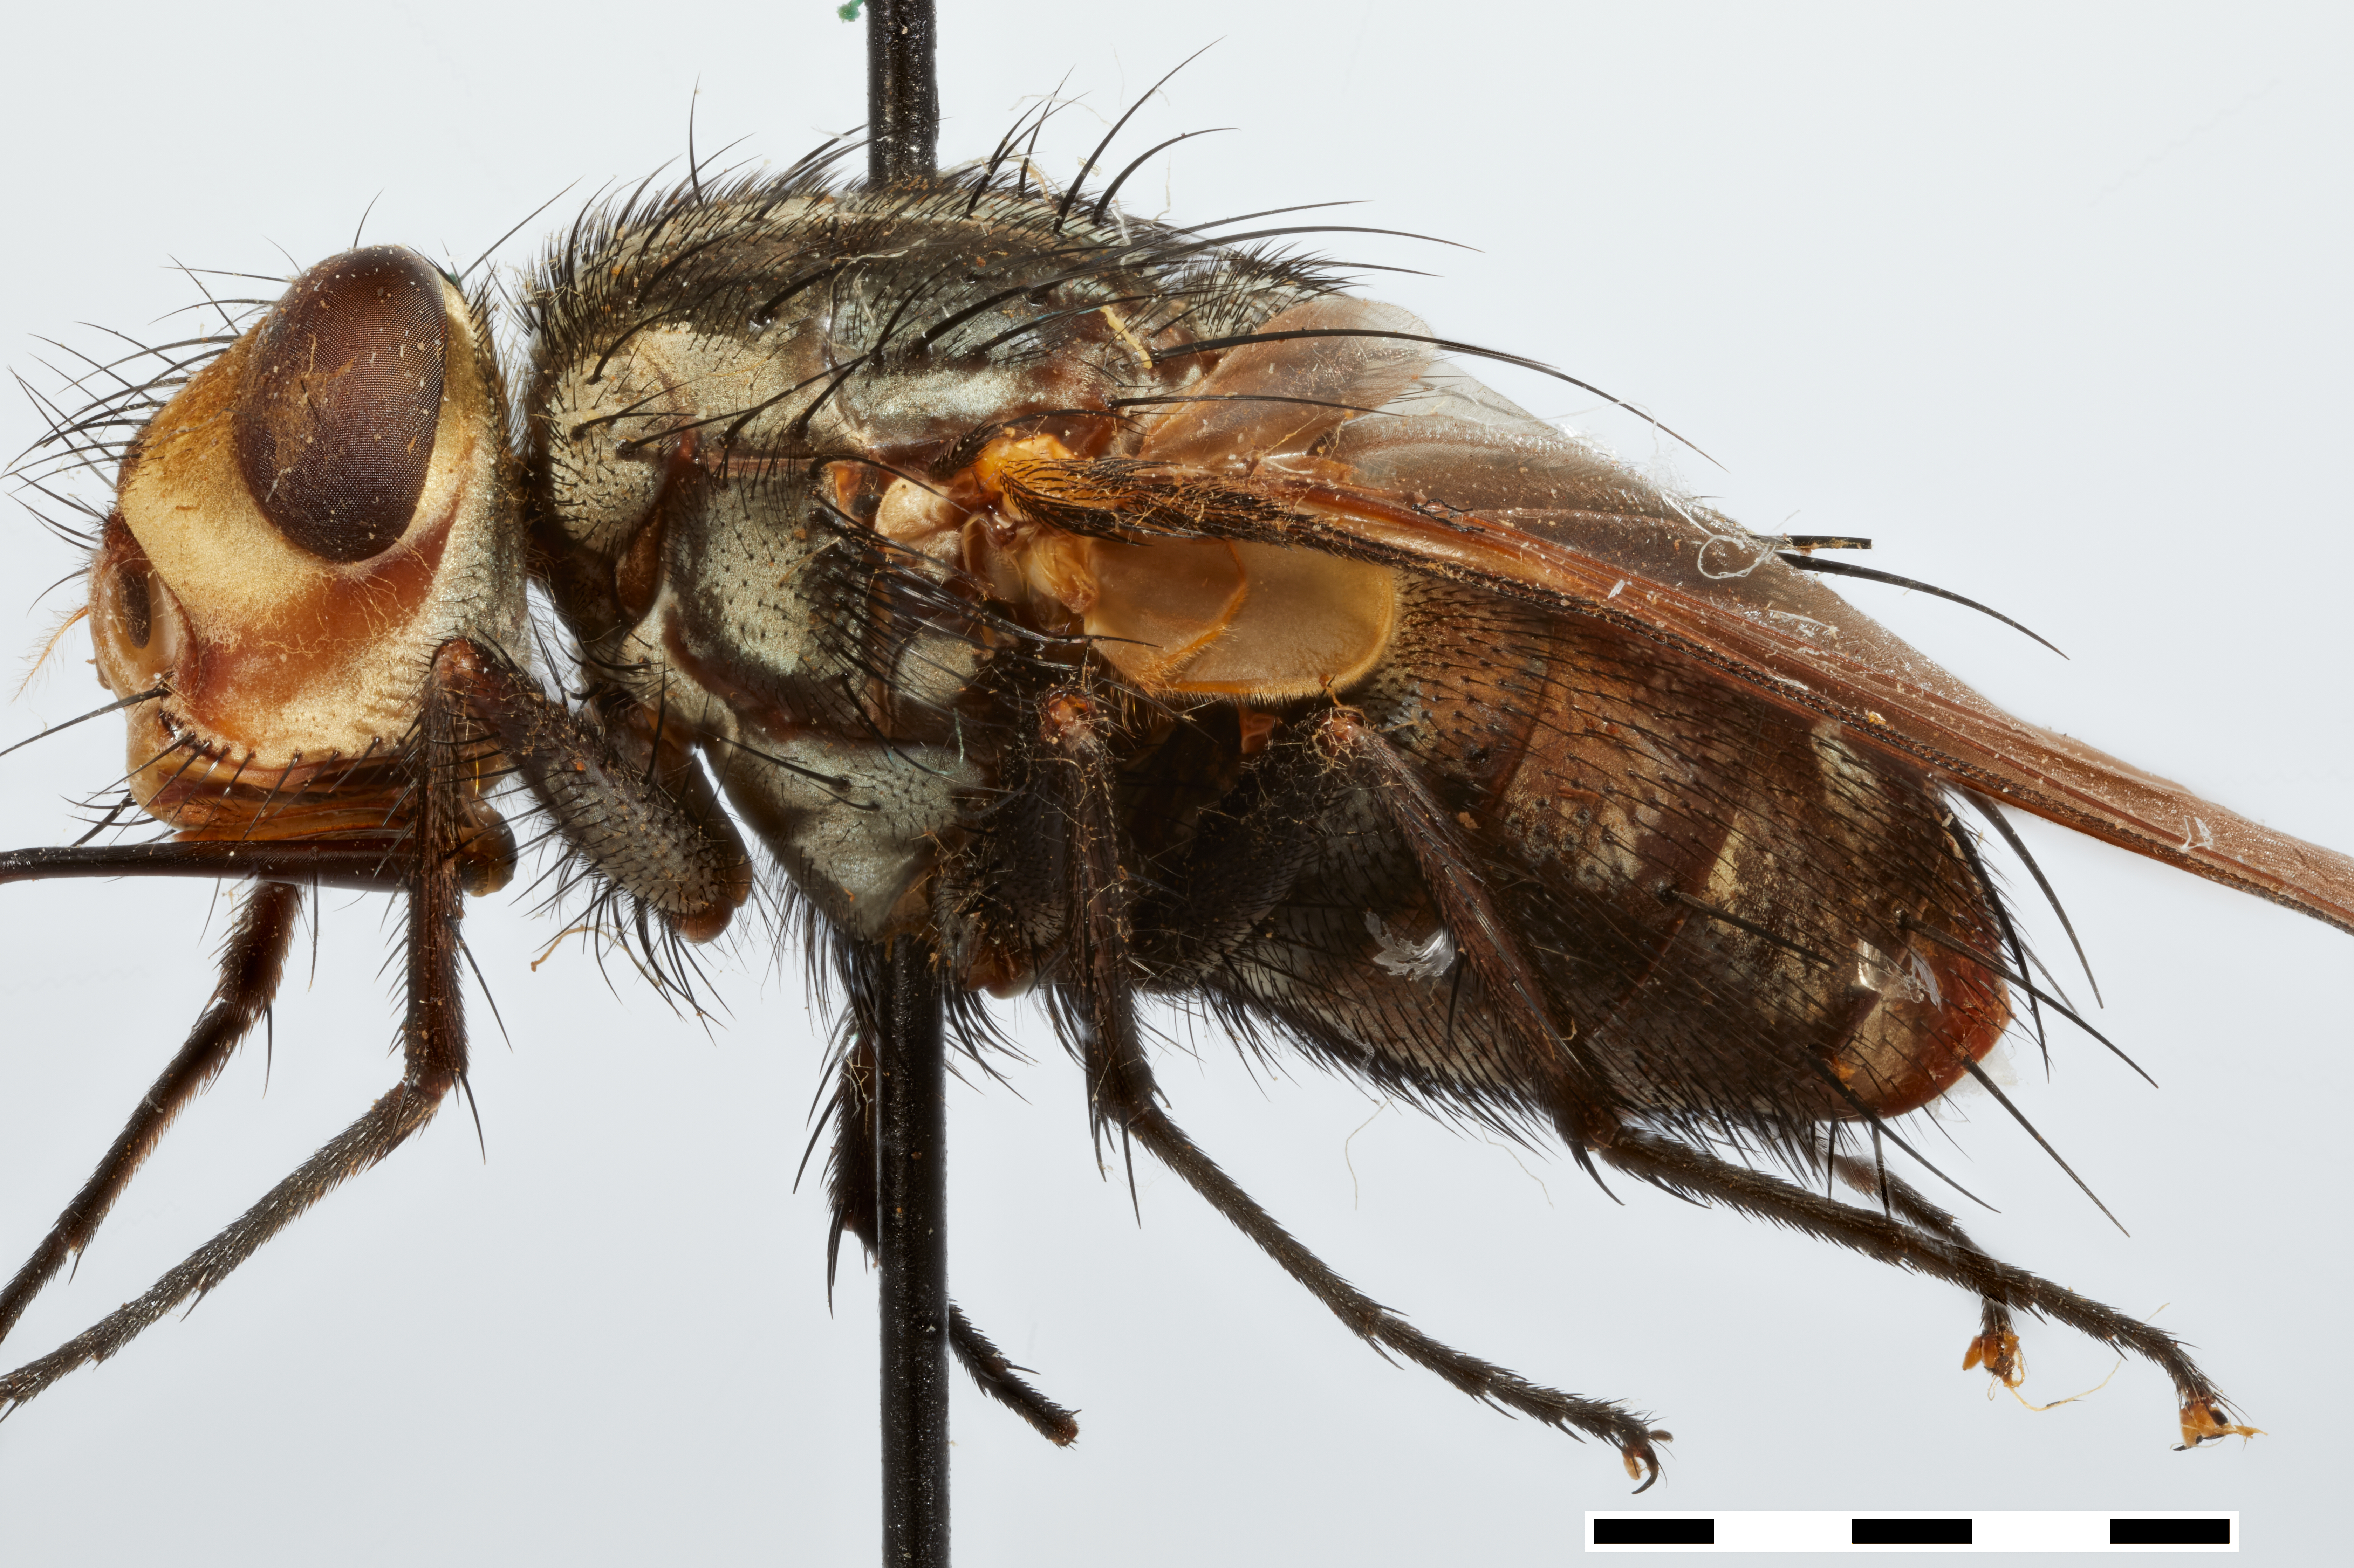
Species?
Sarcocalirrhoe zuercheri
